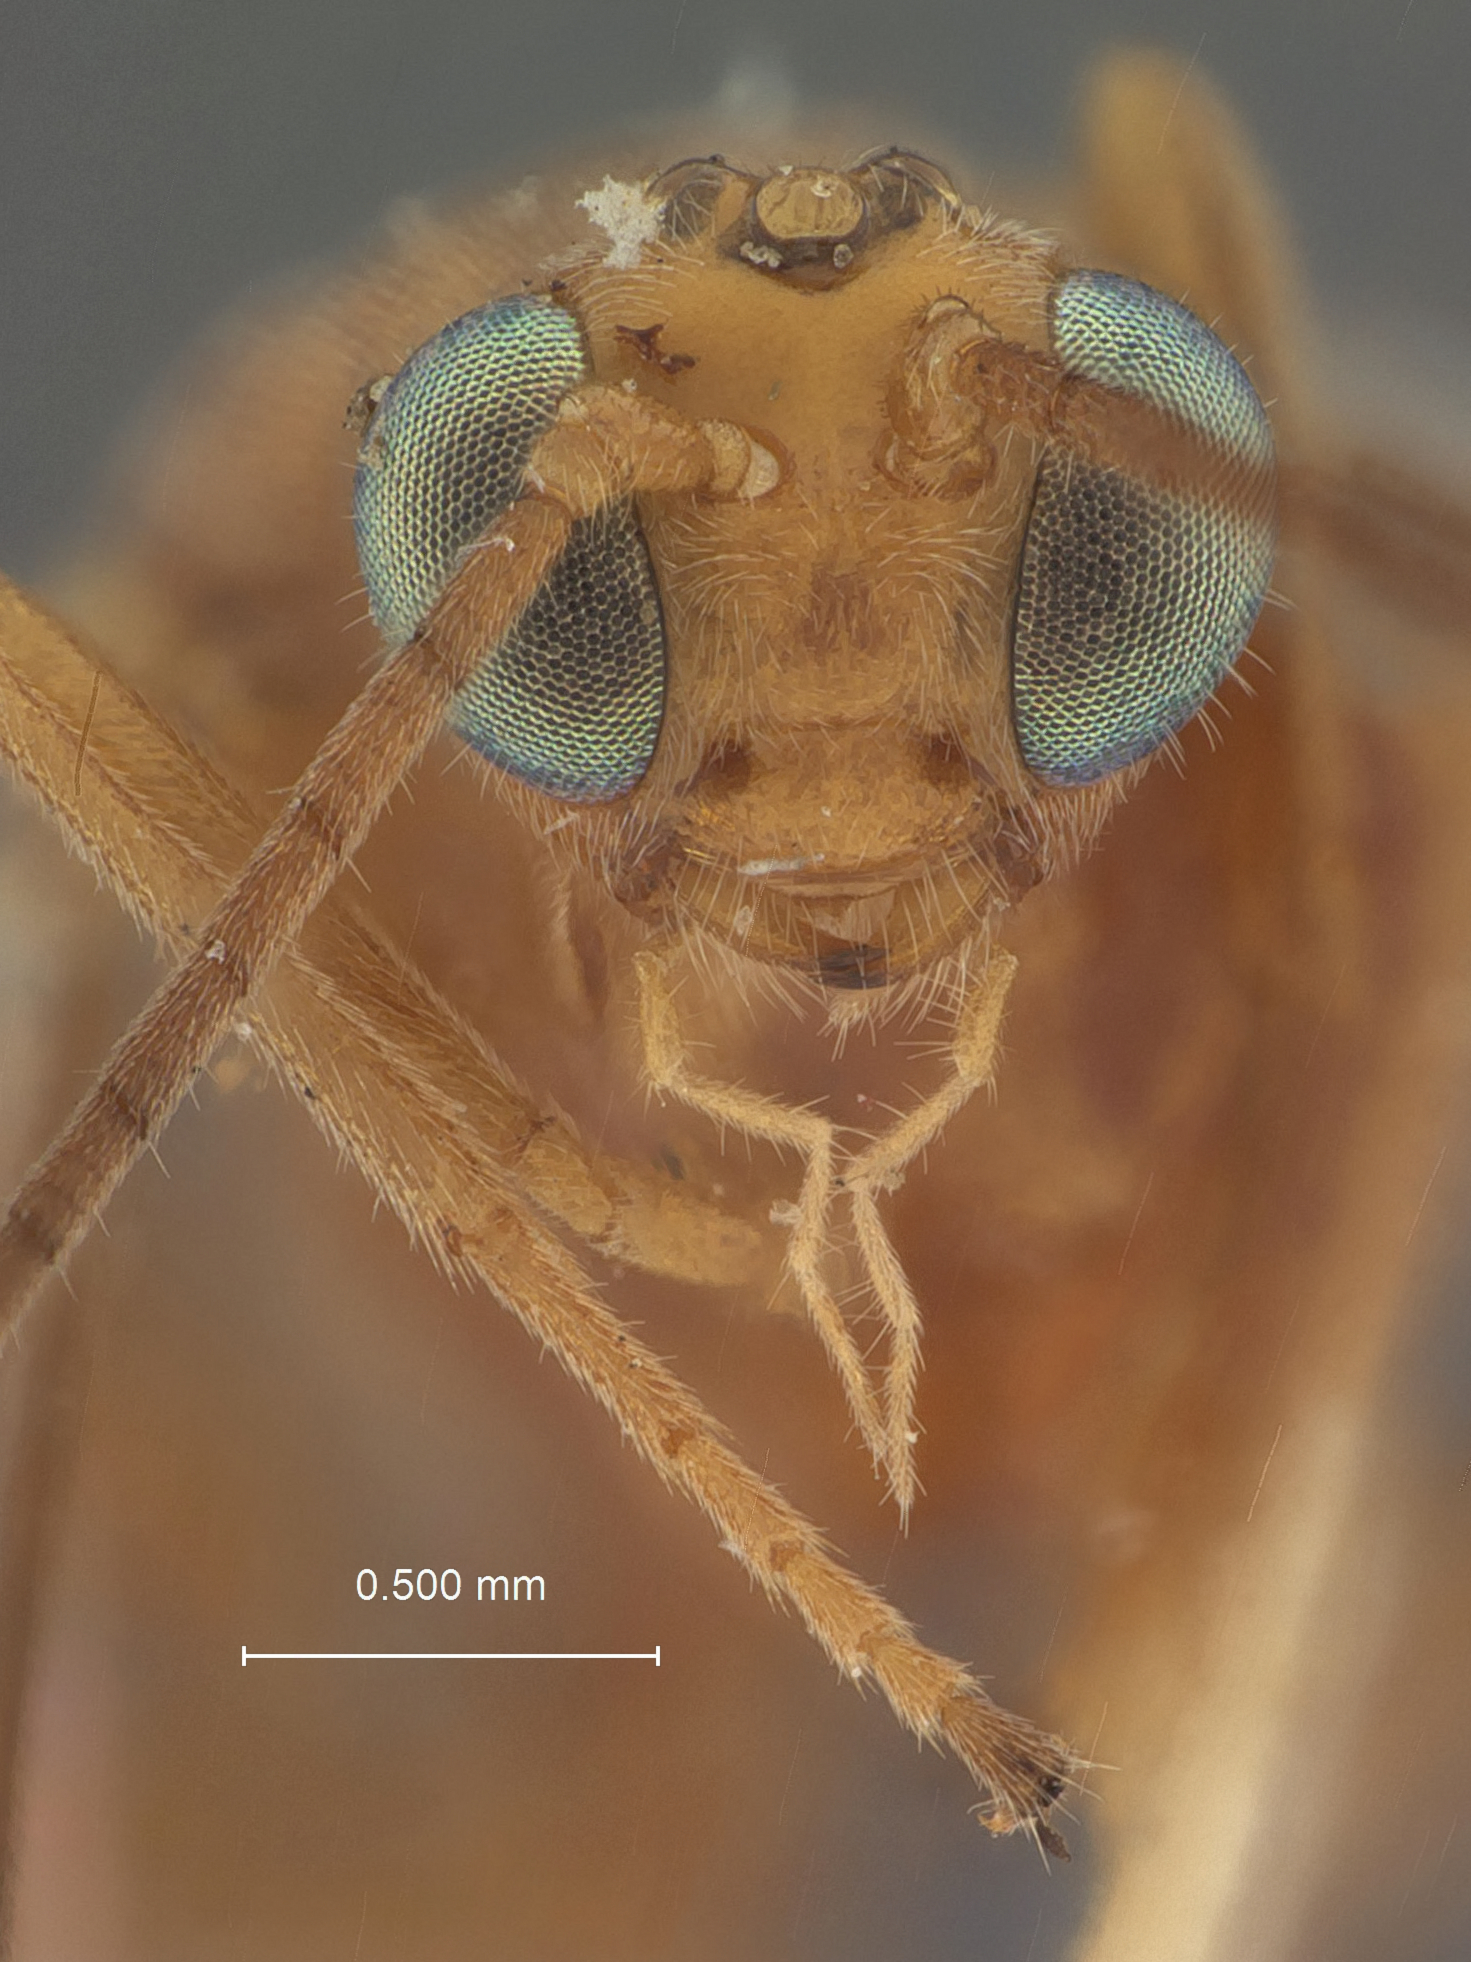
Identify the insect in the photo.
Meteorus euschausiae
